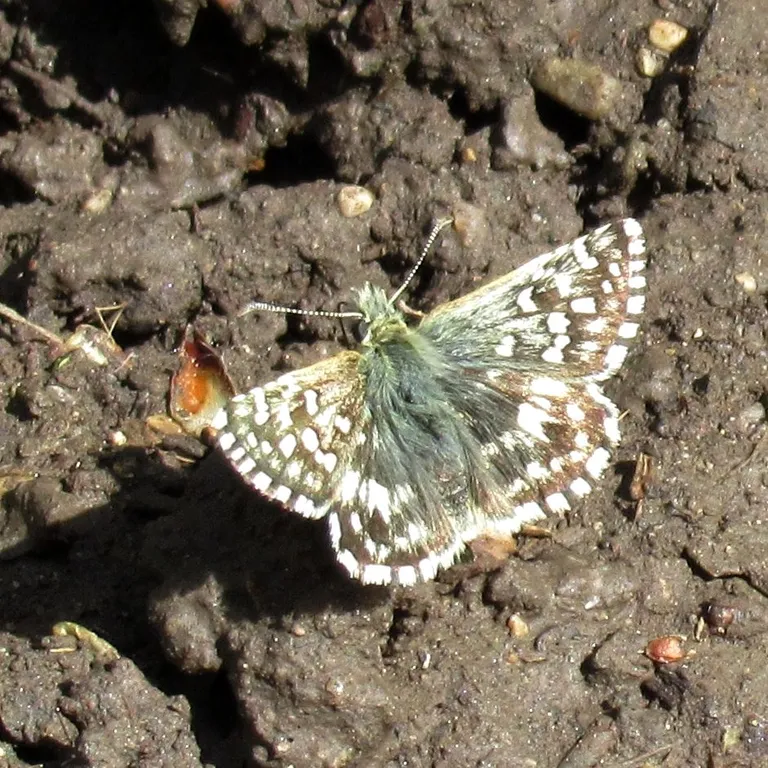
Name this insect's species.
Pyrgus malvae
